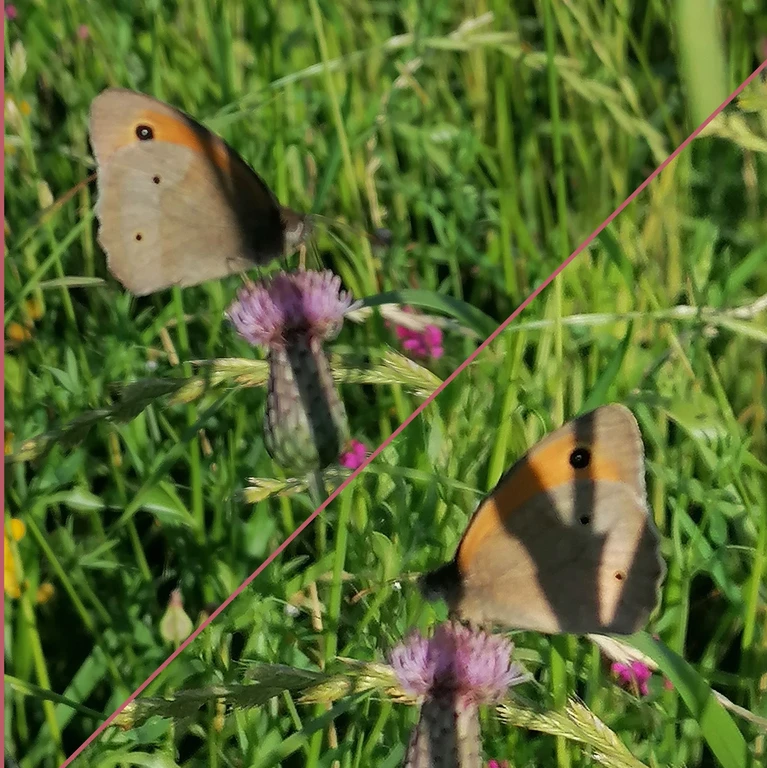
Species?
Maniola jurtina
